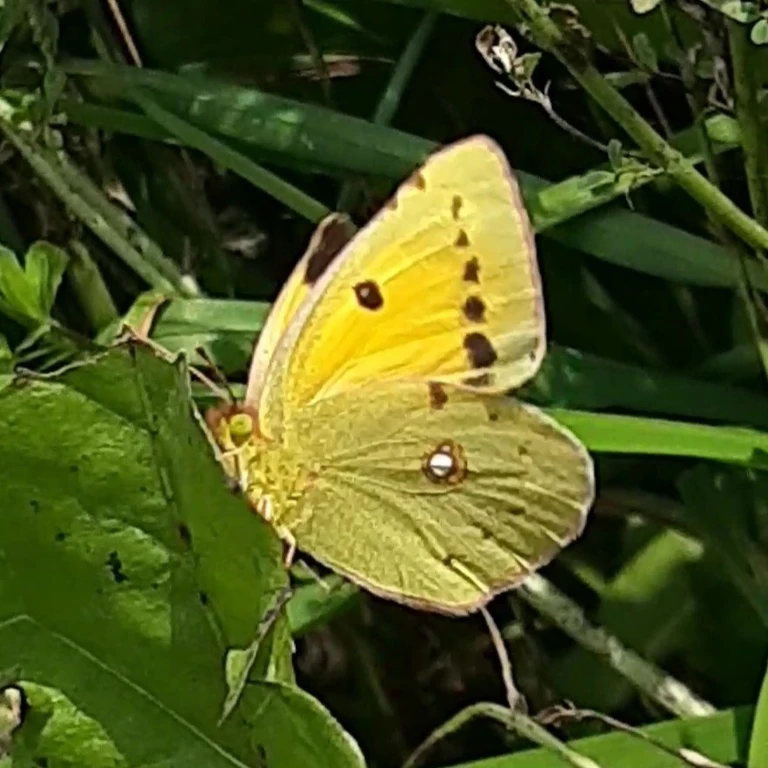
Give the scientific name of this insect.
Colias croceus
